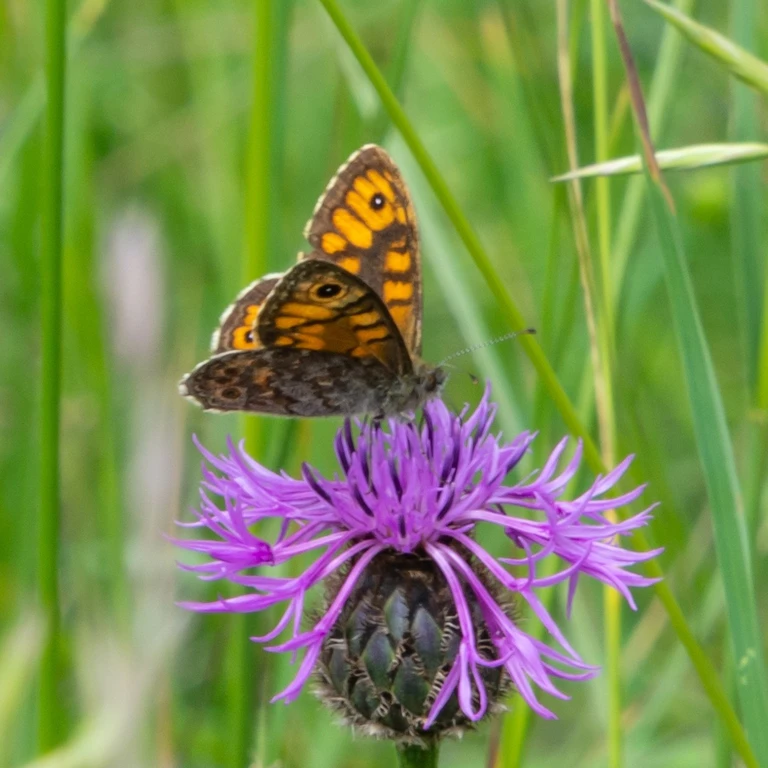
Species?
Lasiommata megera (also Pararge megera)
